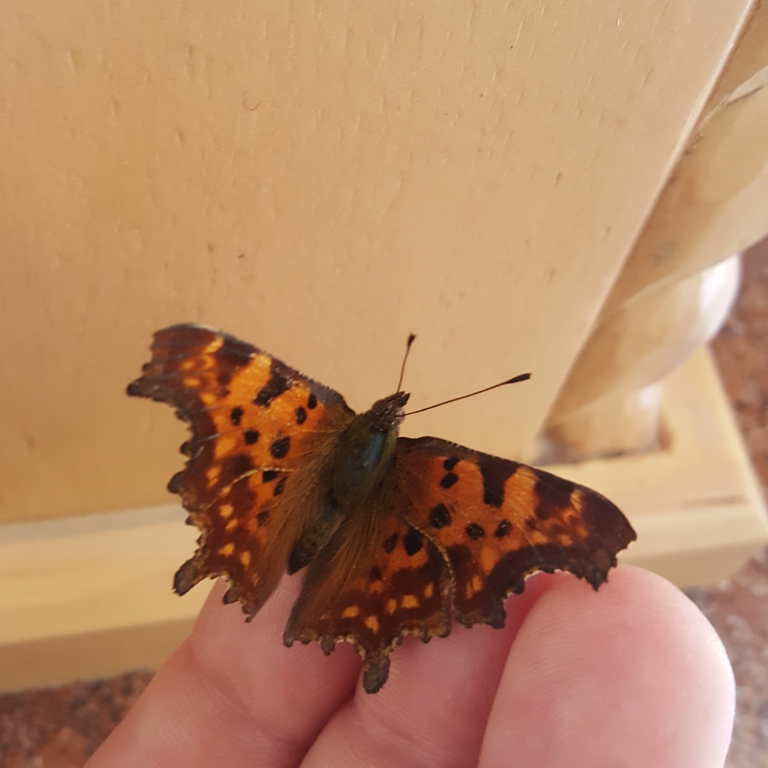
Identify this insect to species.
Polygonia c-album
